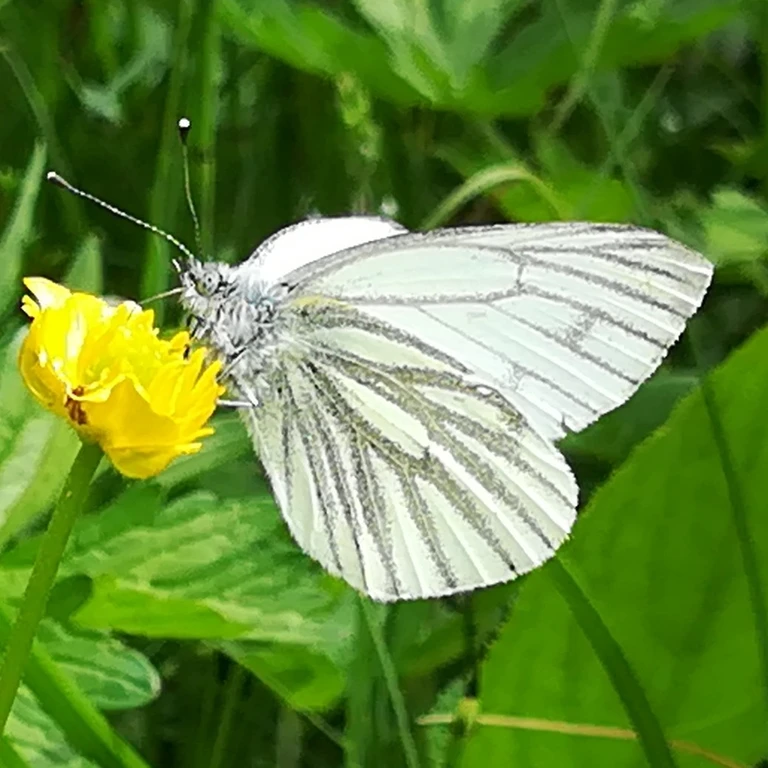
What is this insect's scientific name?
Pieris napi
